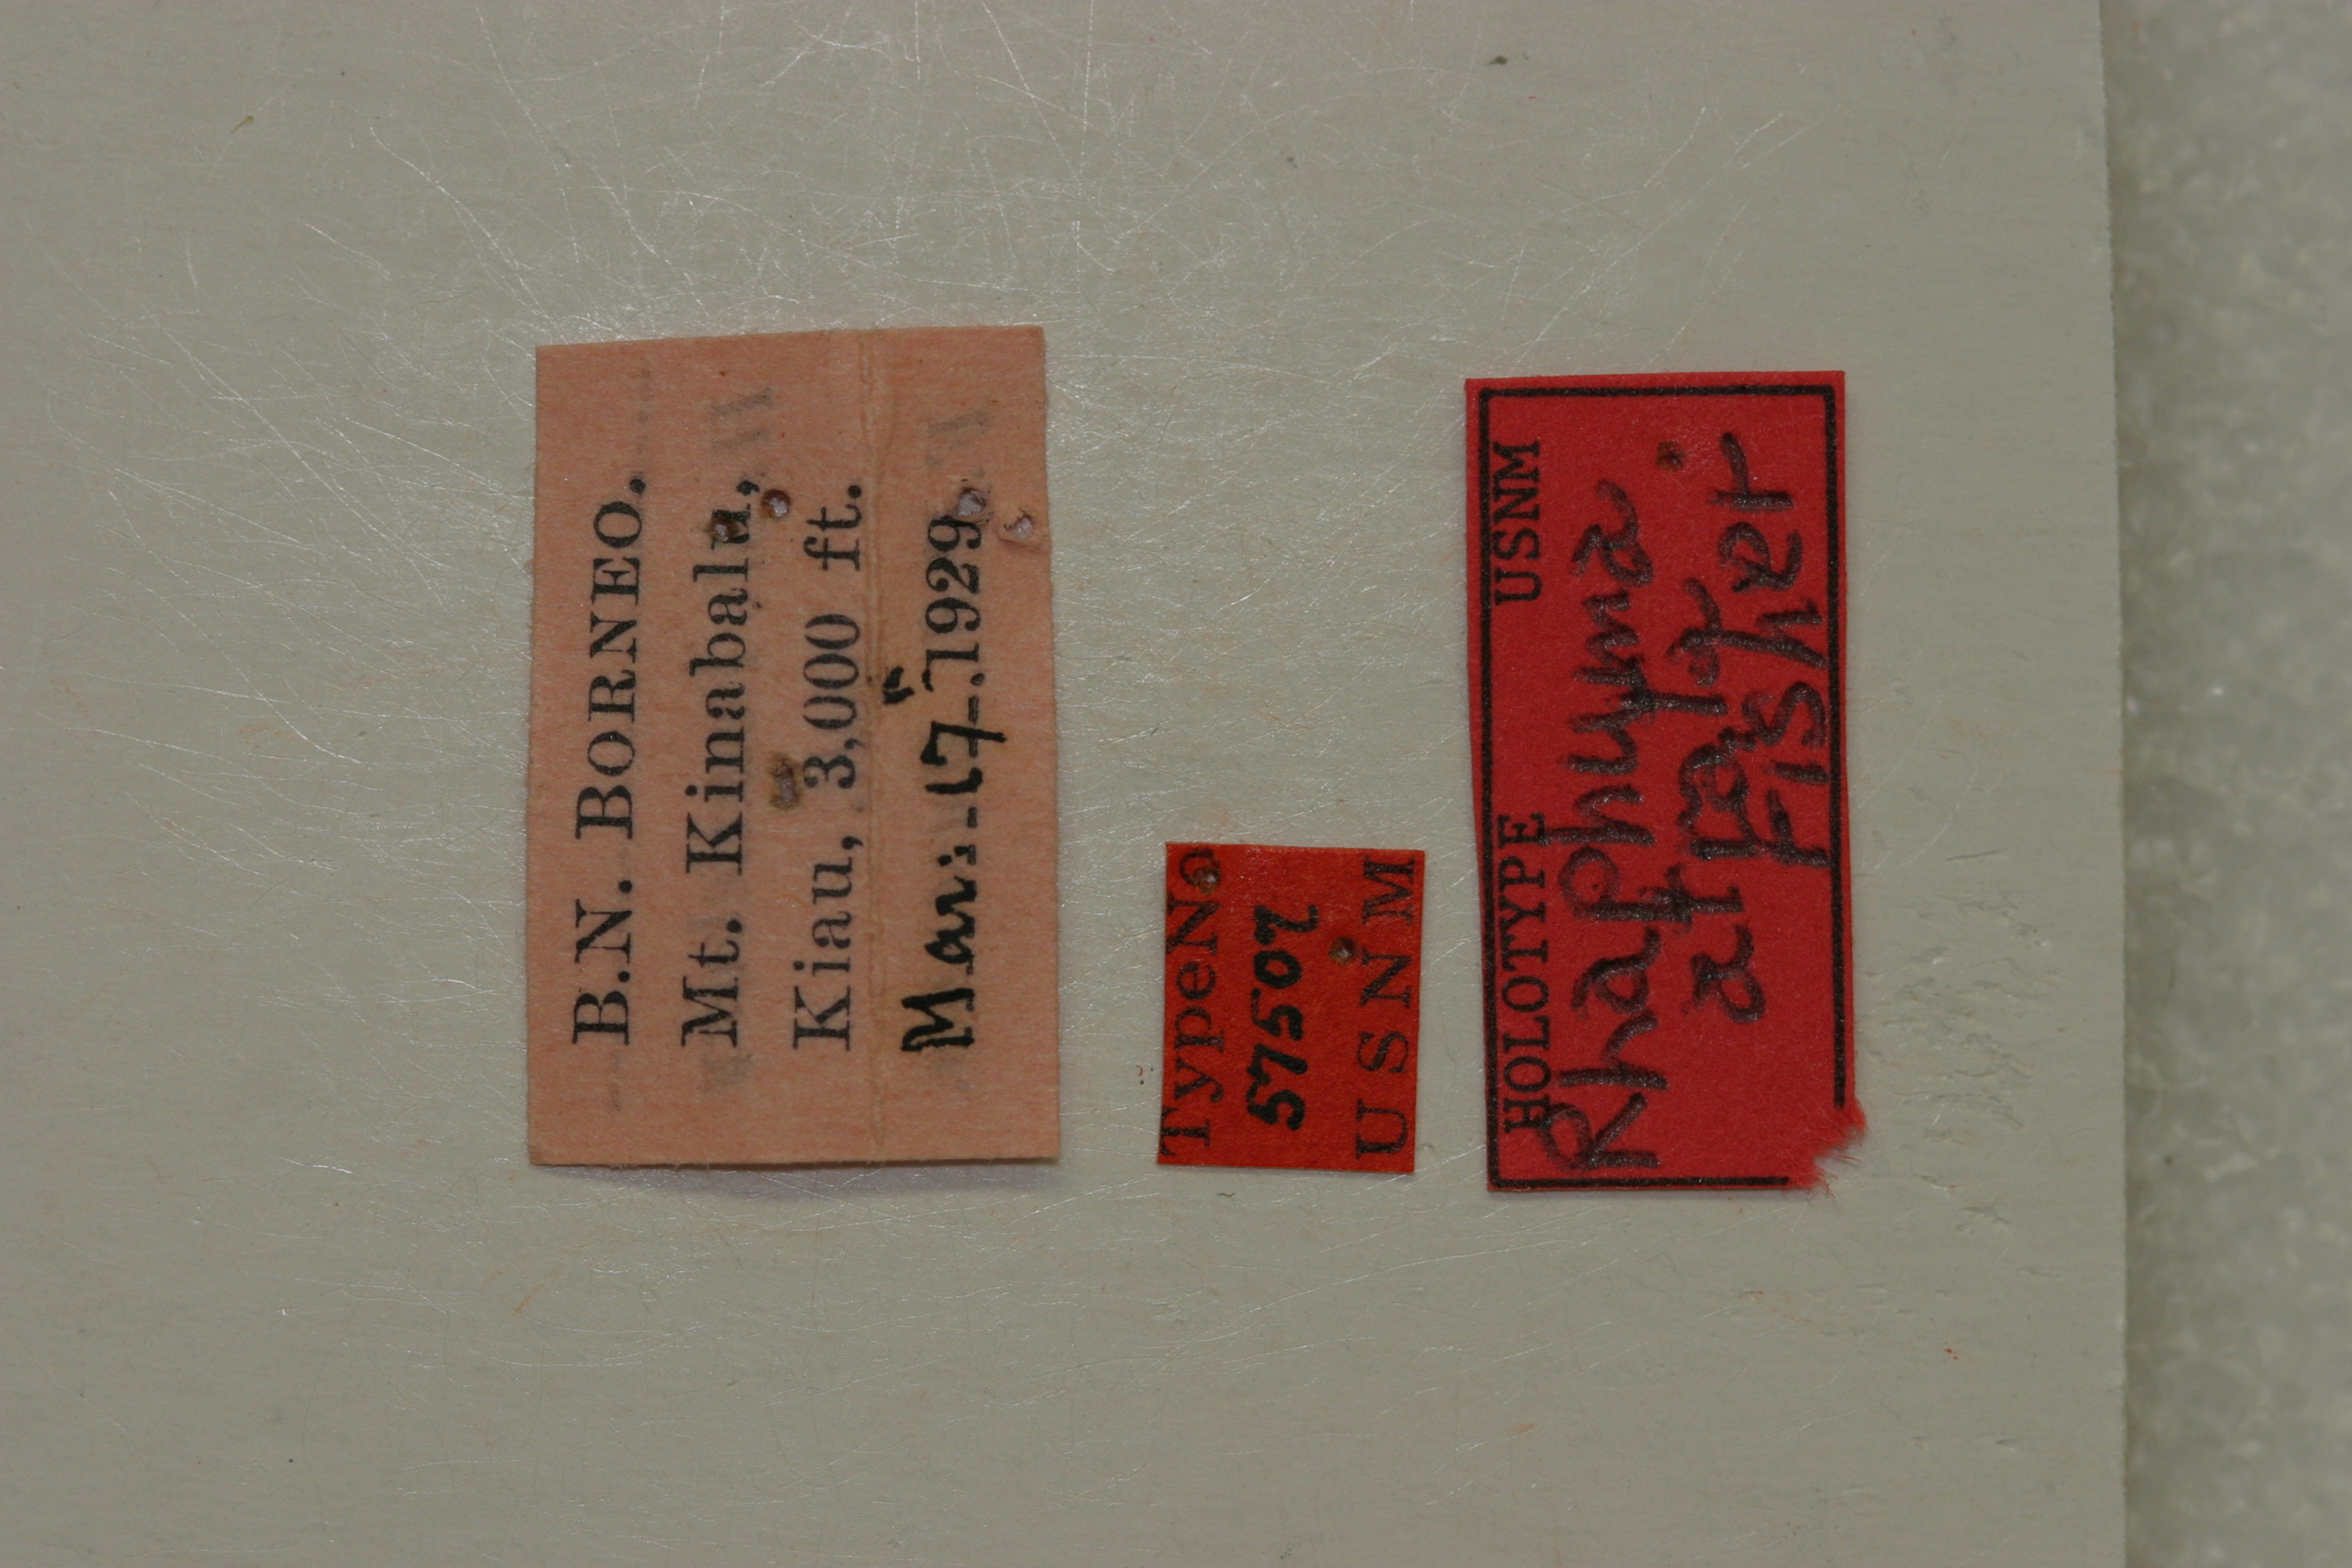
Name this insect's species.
Rhaphuma atrata
